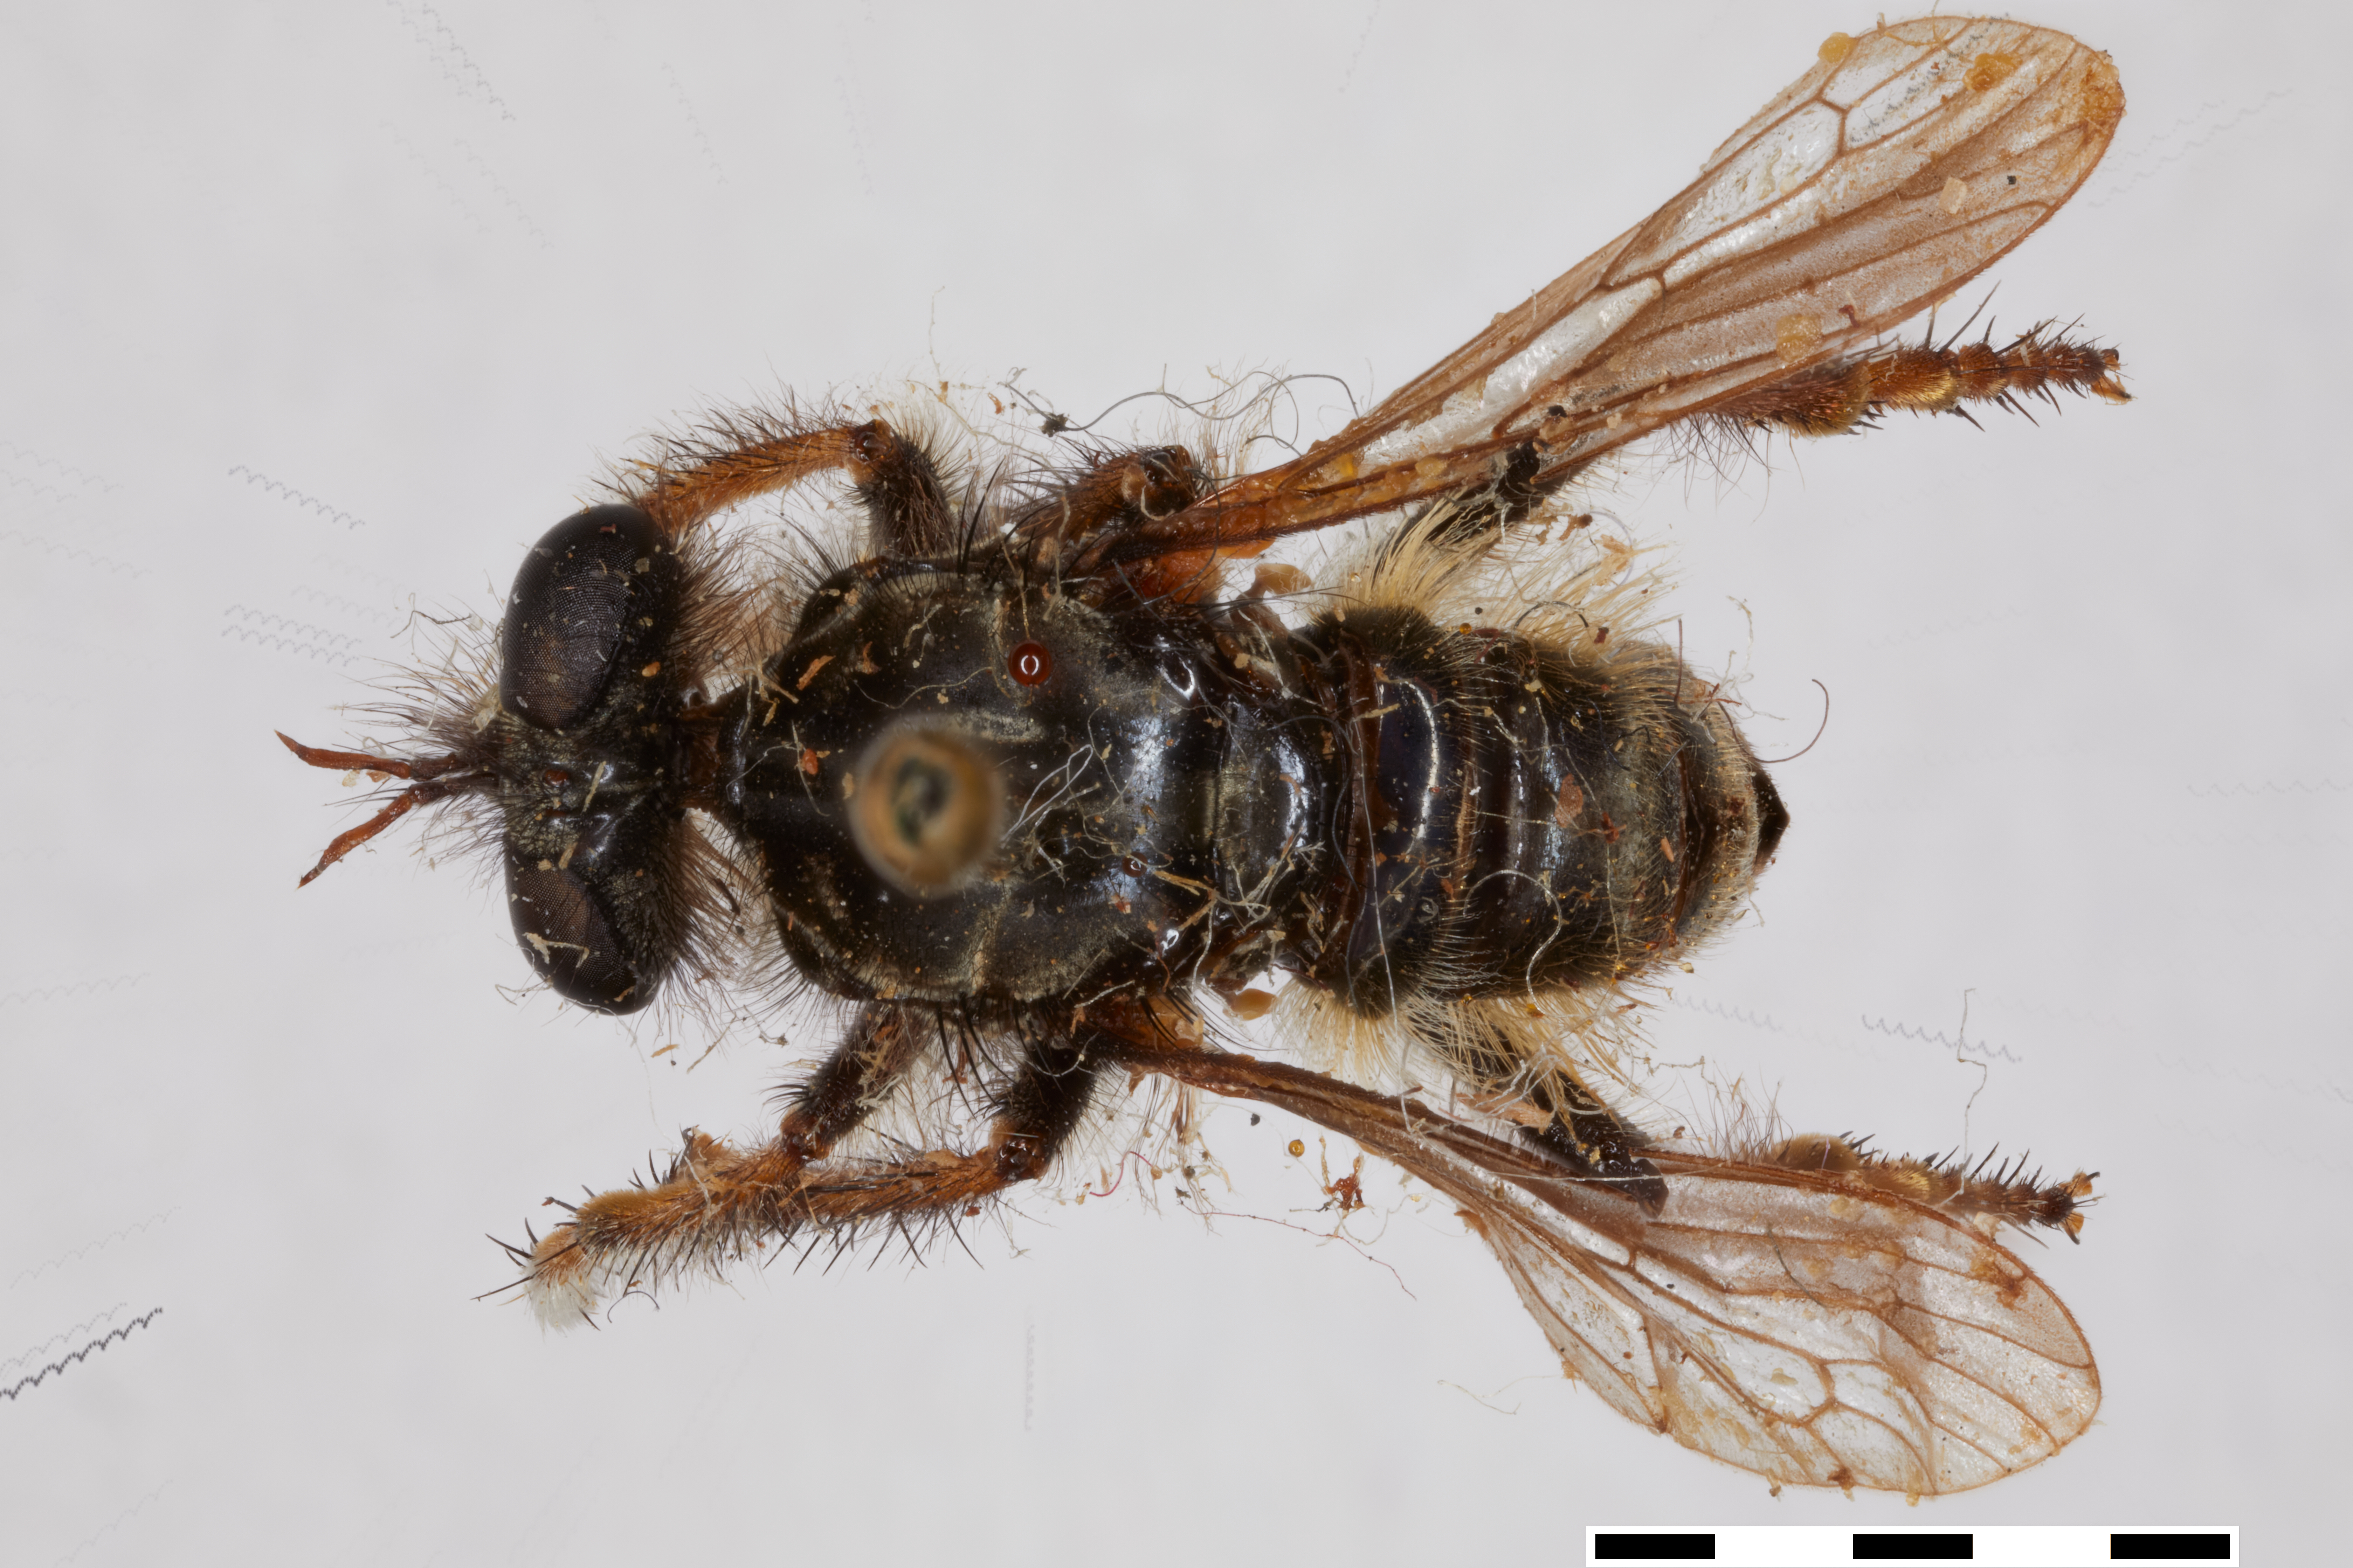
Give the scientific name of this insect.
Cyrtopogon pulcher
